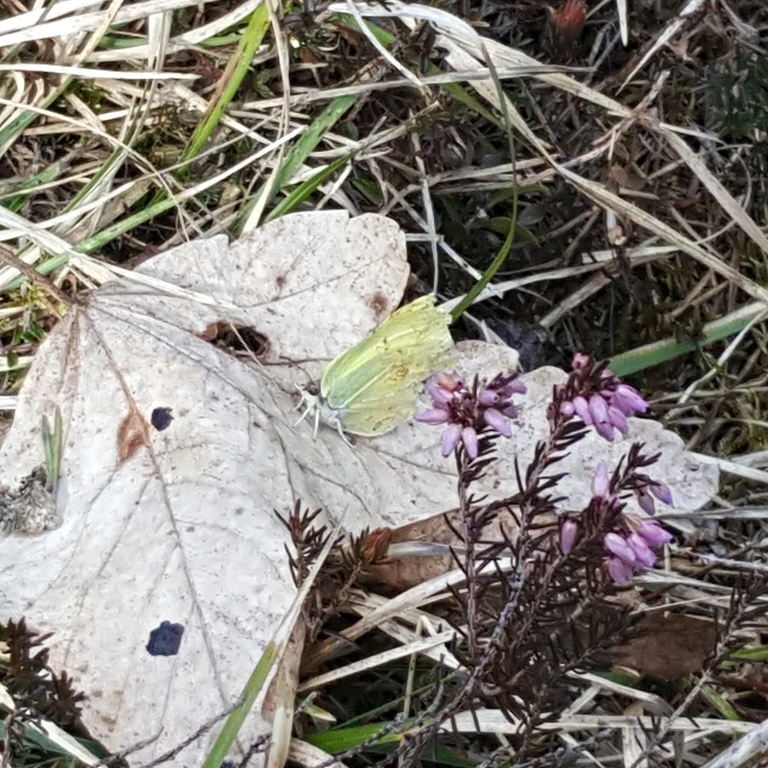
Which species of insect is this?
Gonepteryx rhamni
